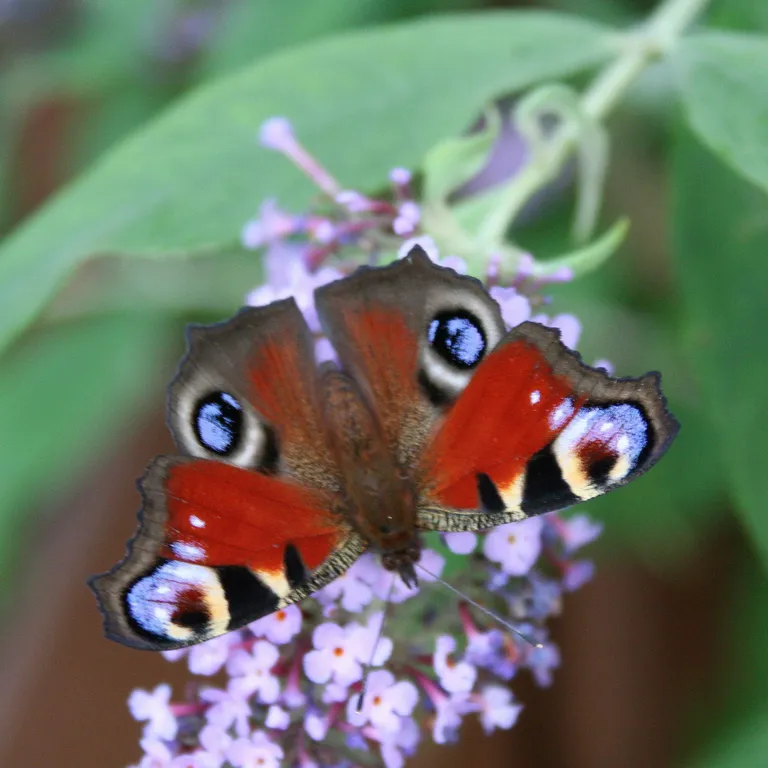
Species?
Aglais io
